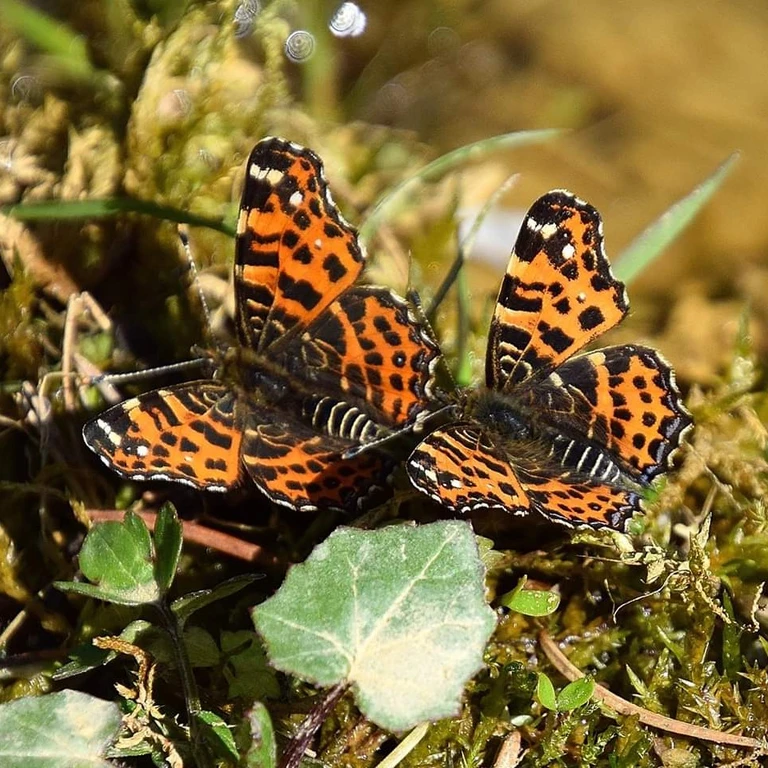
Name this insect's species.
Araschnia levana
